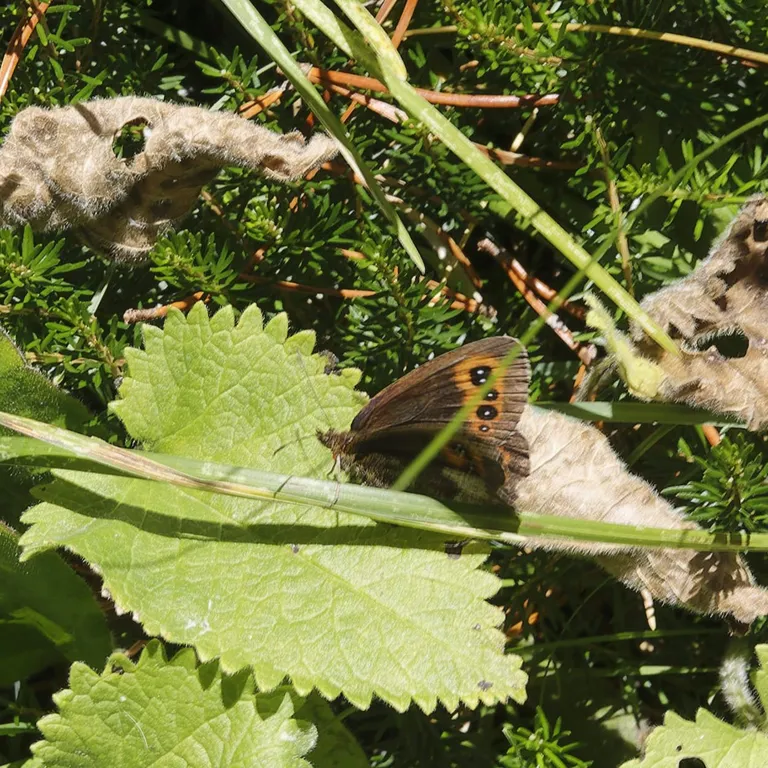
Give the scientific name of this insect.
Erebia aethiops
